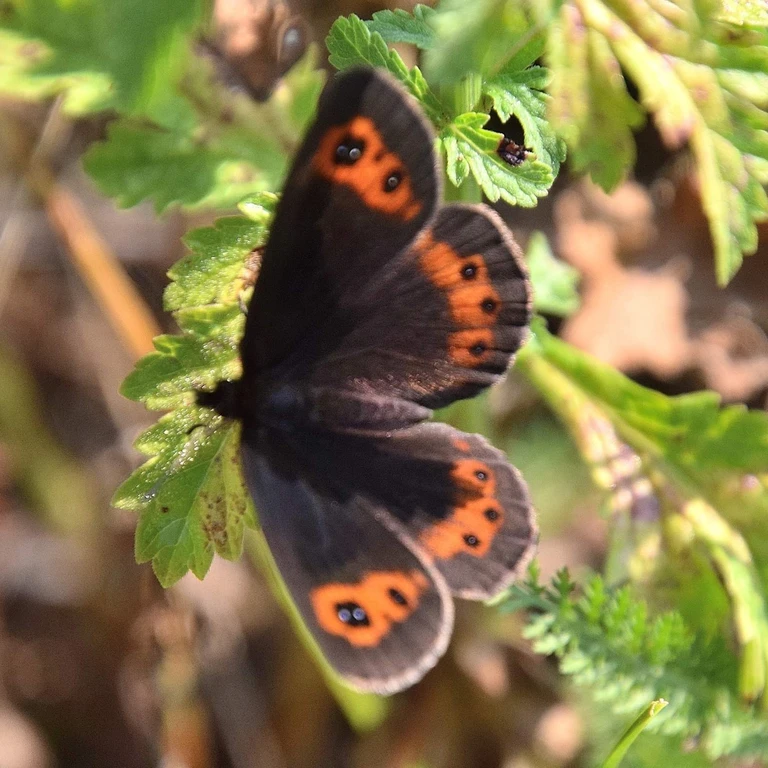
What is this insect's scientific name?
Erebia aethiops
